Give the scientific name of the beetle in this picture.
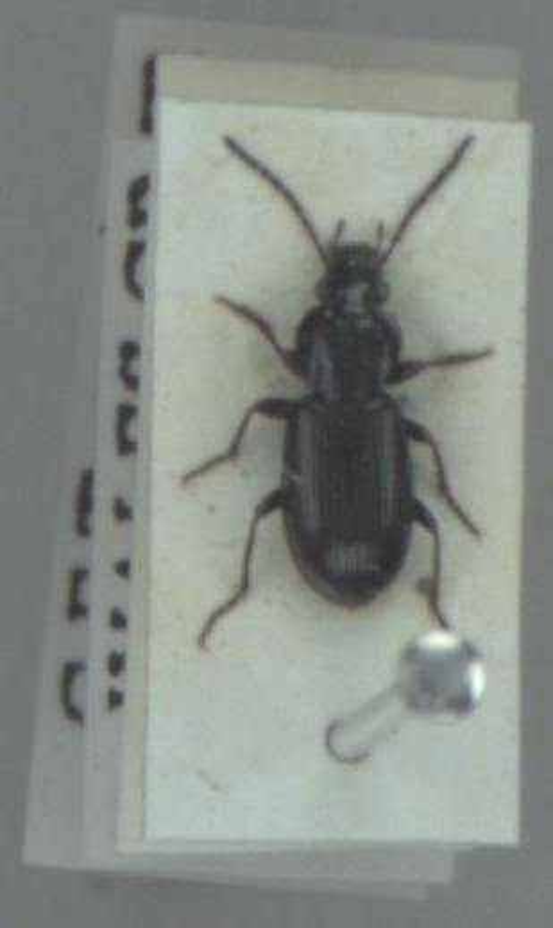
Pterostichus diligens
